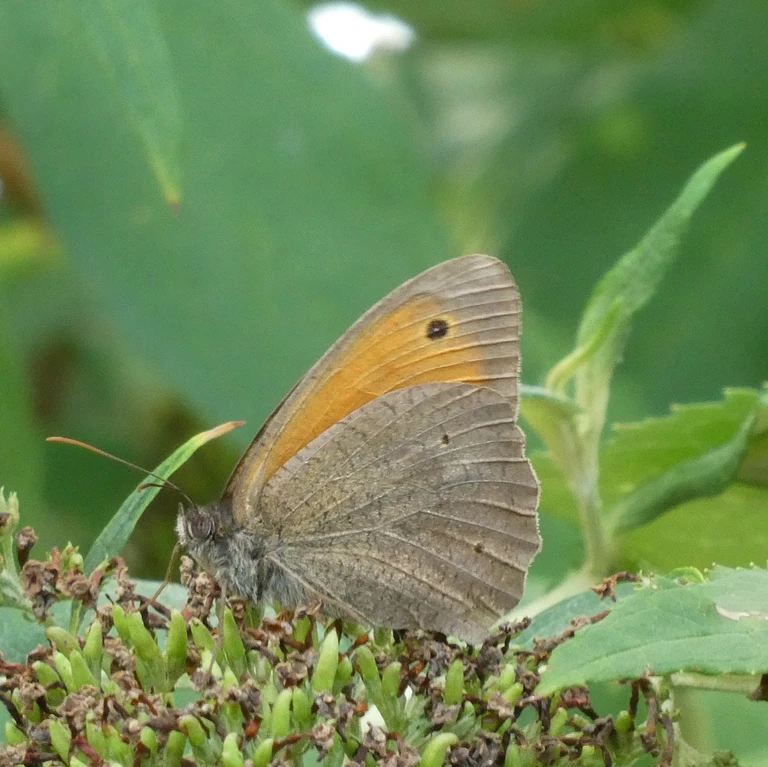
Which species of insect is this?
Maniola jurtina
